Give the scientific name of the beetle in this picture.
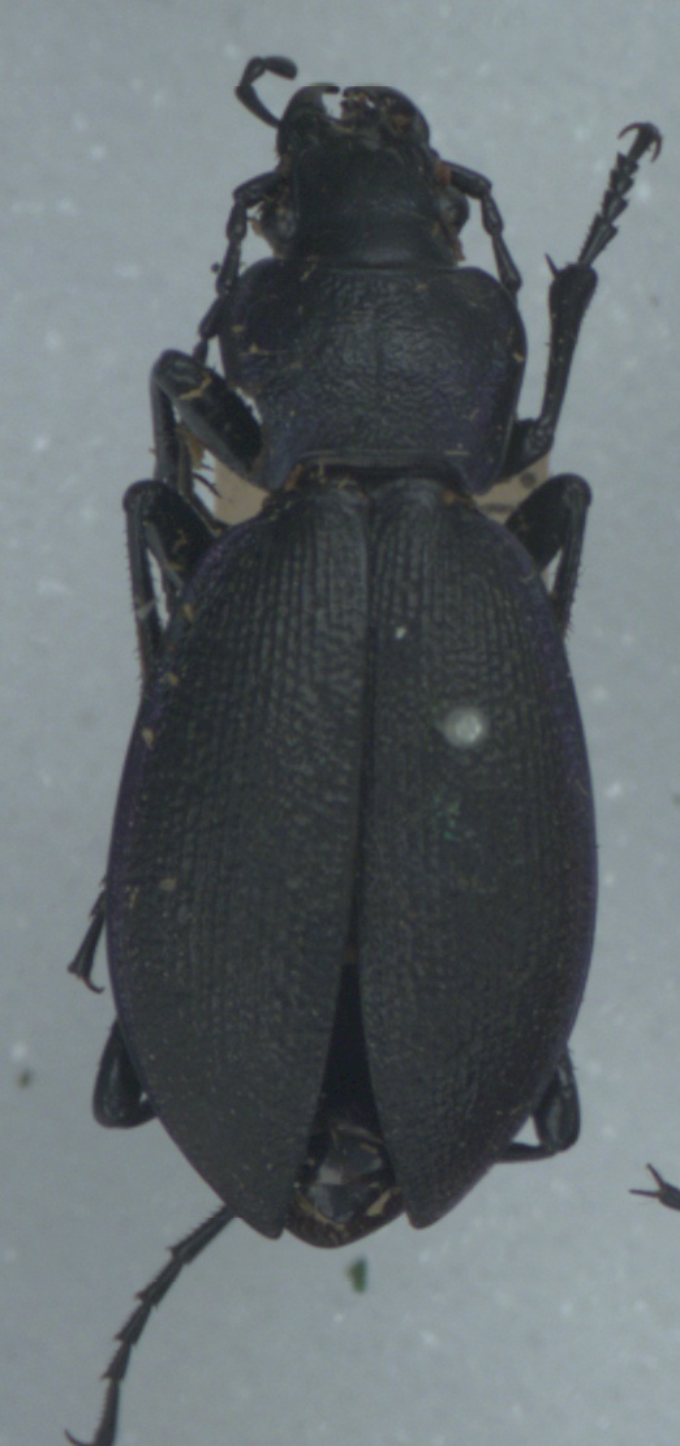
Carabus problematicus
